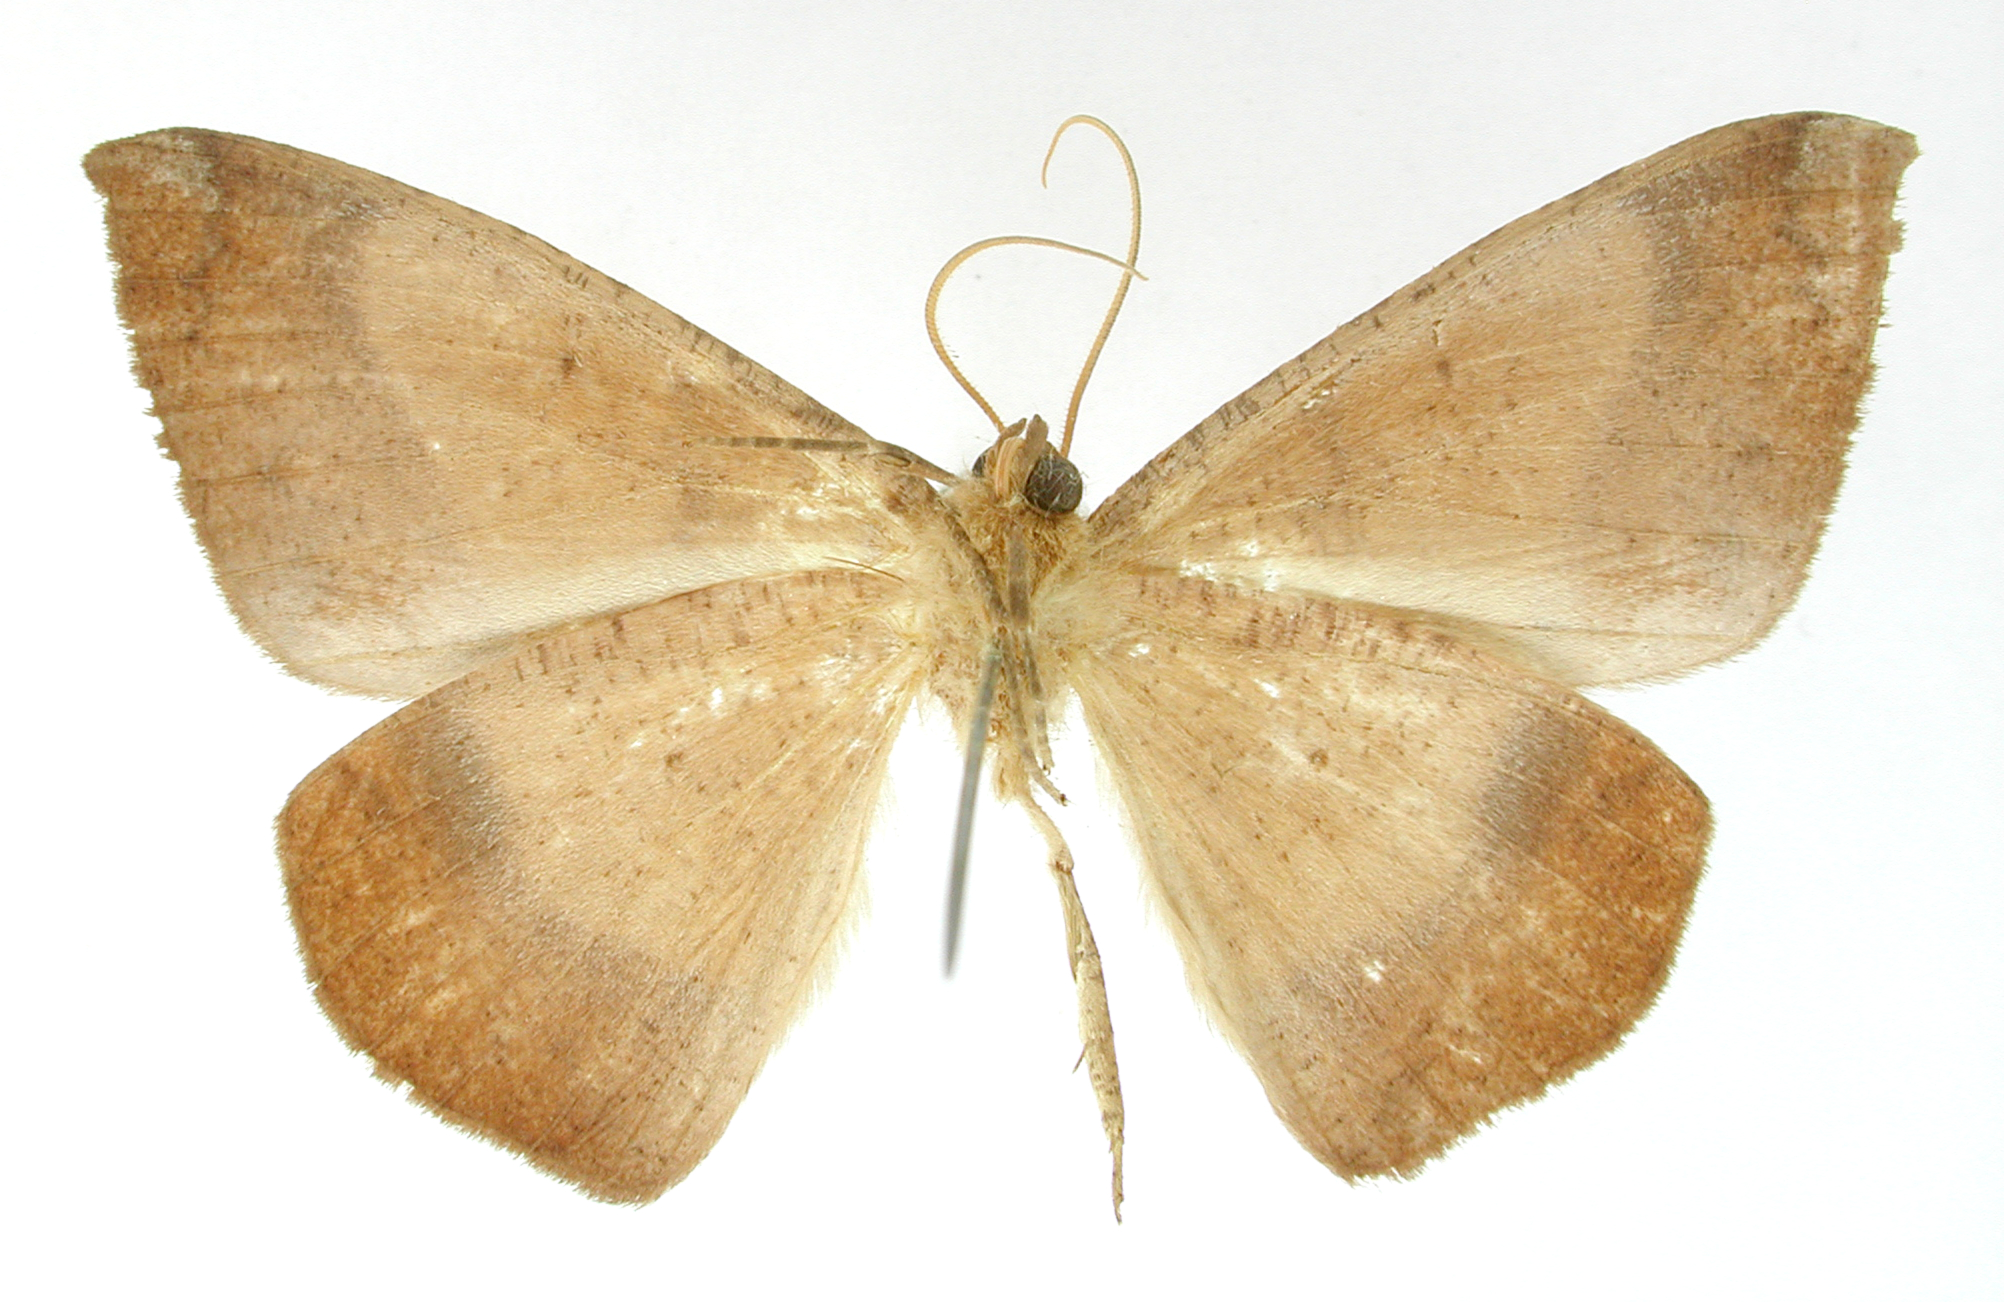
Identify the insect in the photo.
Microgonia cubana
